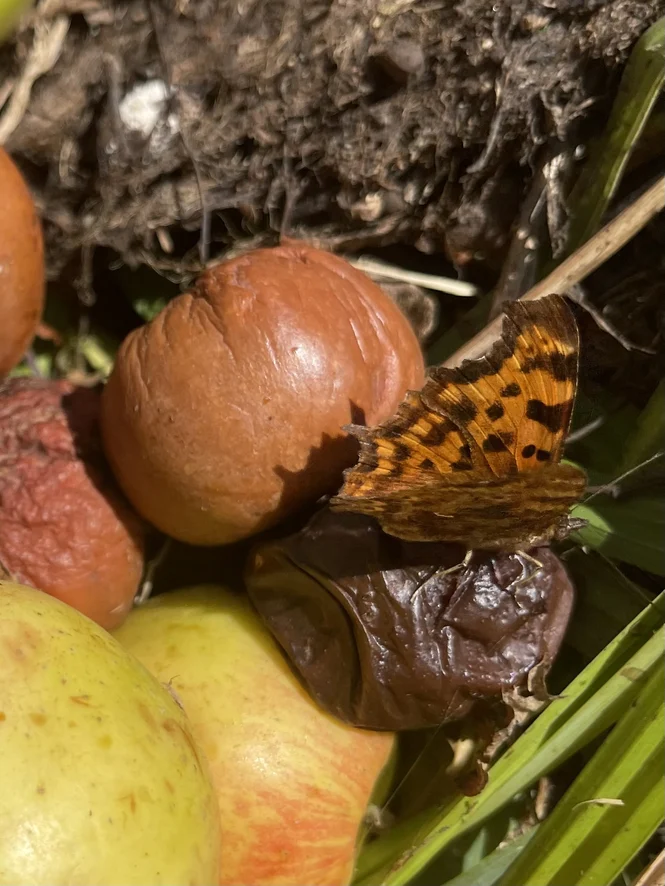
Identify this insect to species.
Polygonia c-album
